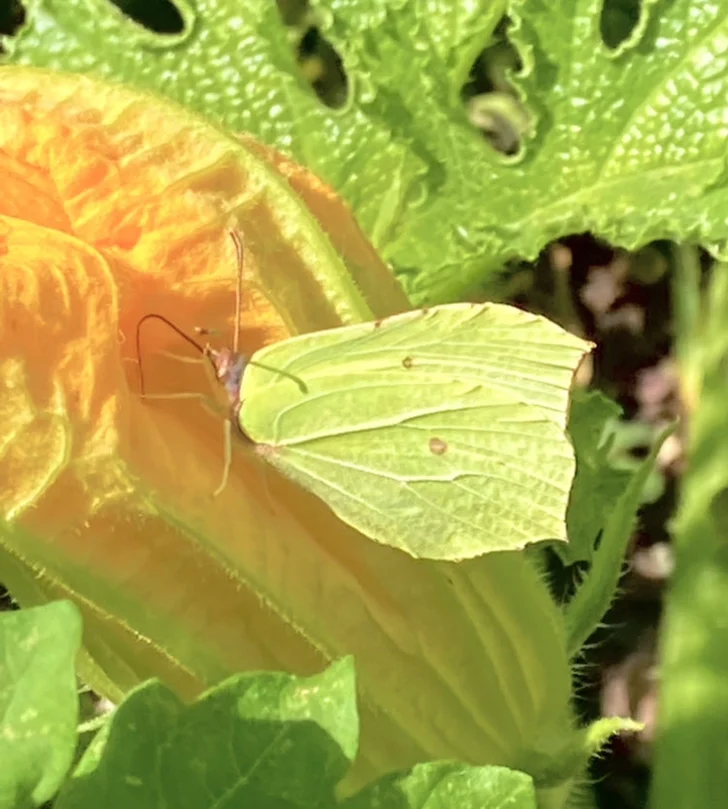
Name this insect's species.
Gonepteryx rhamni
